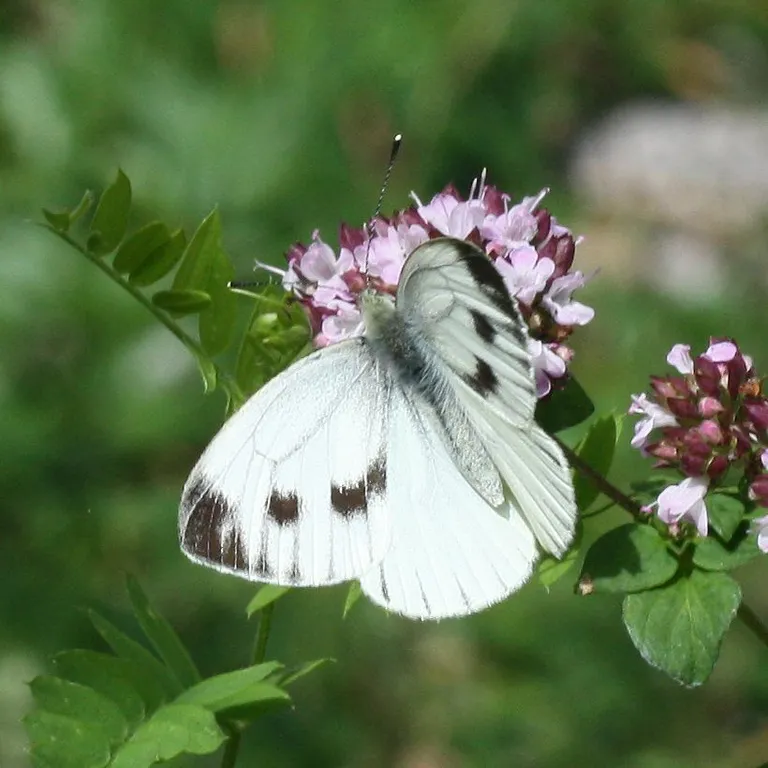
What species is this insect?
Pieris napi
